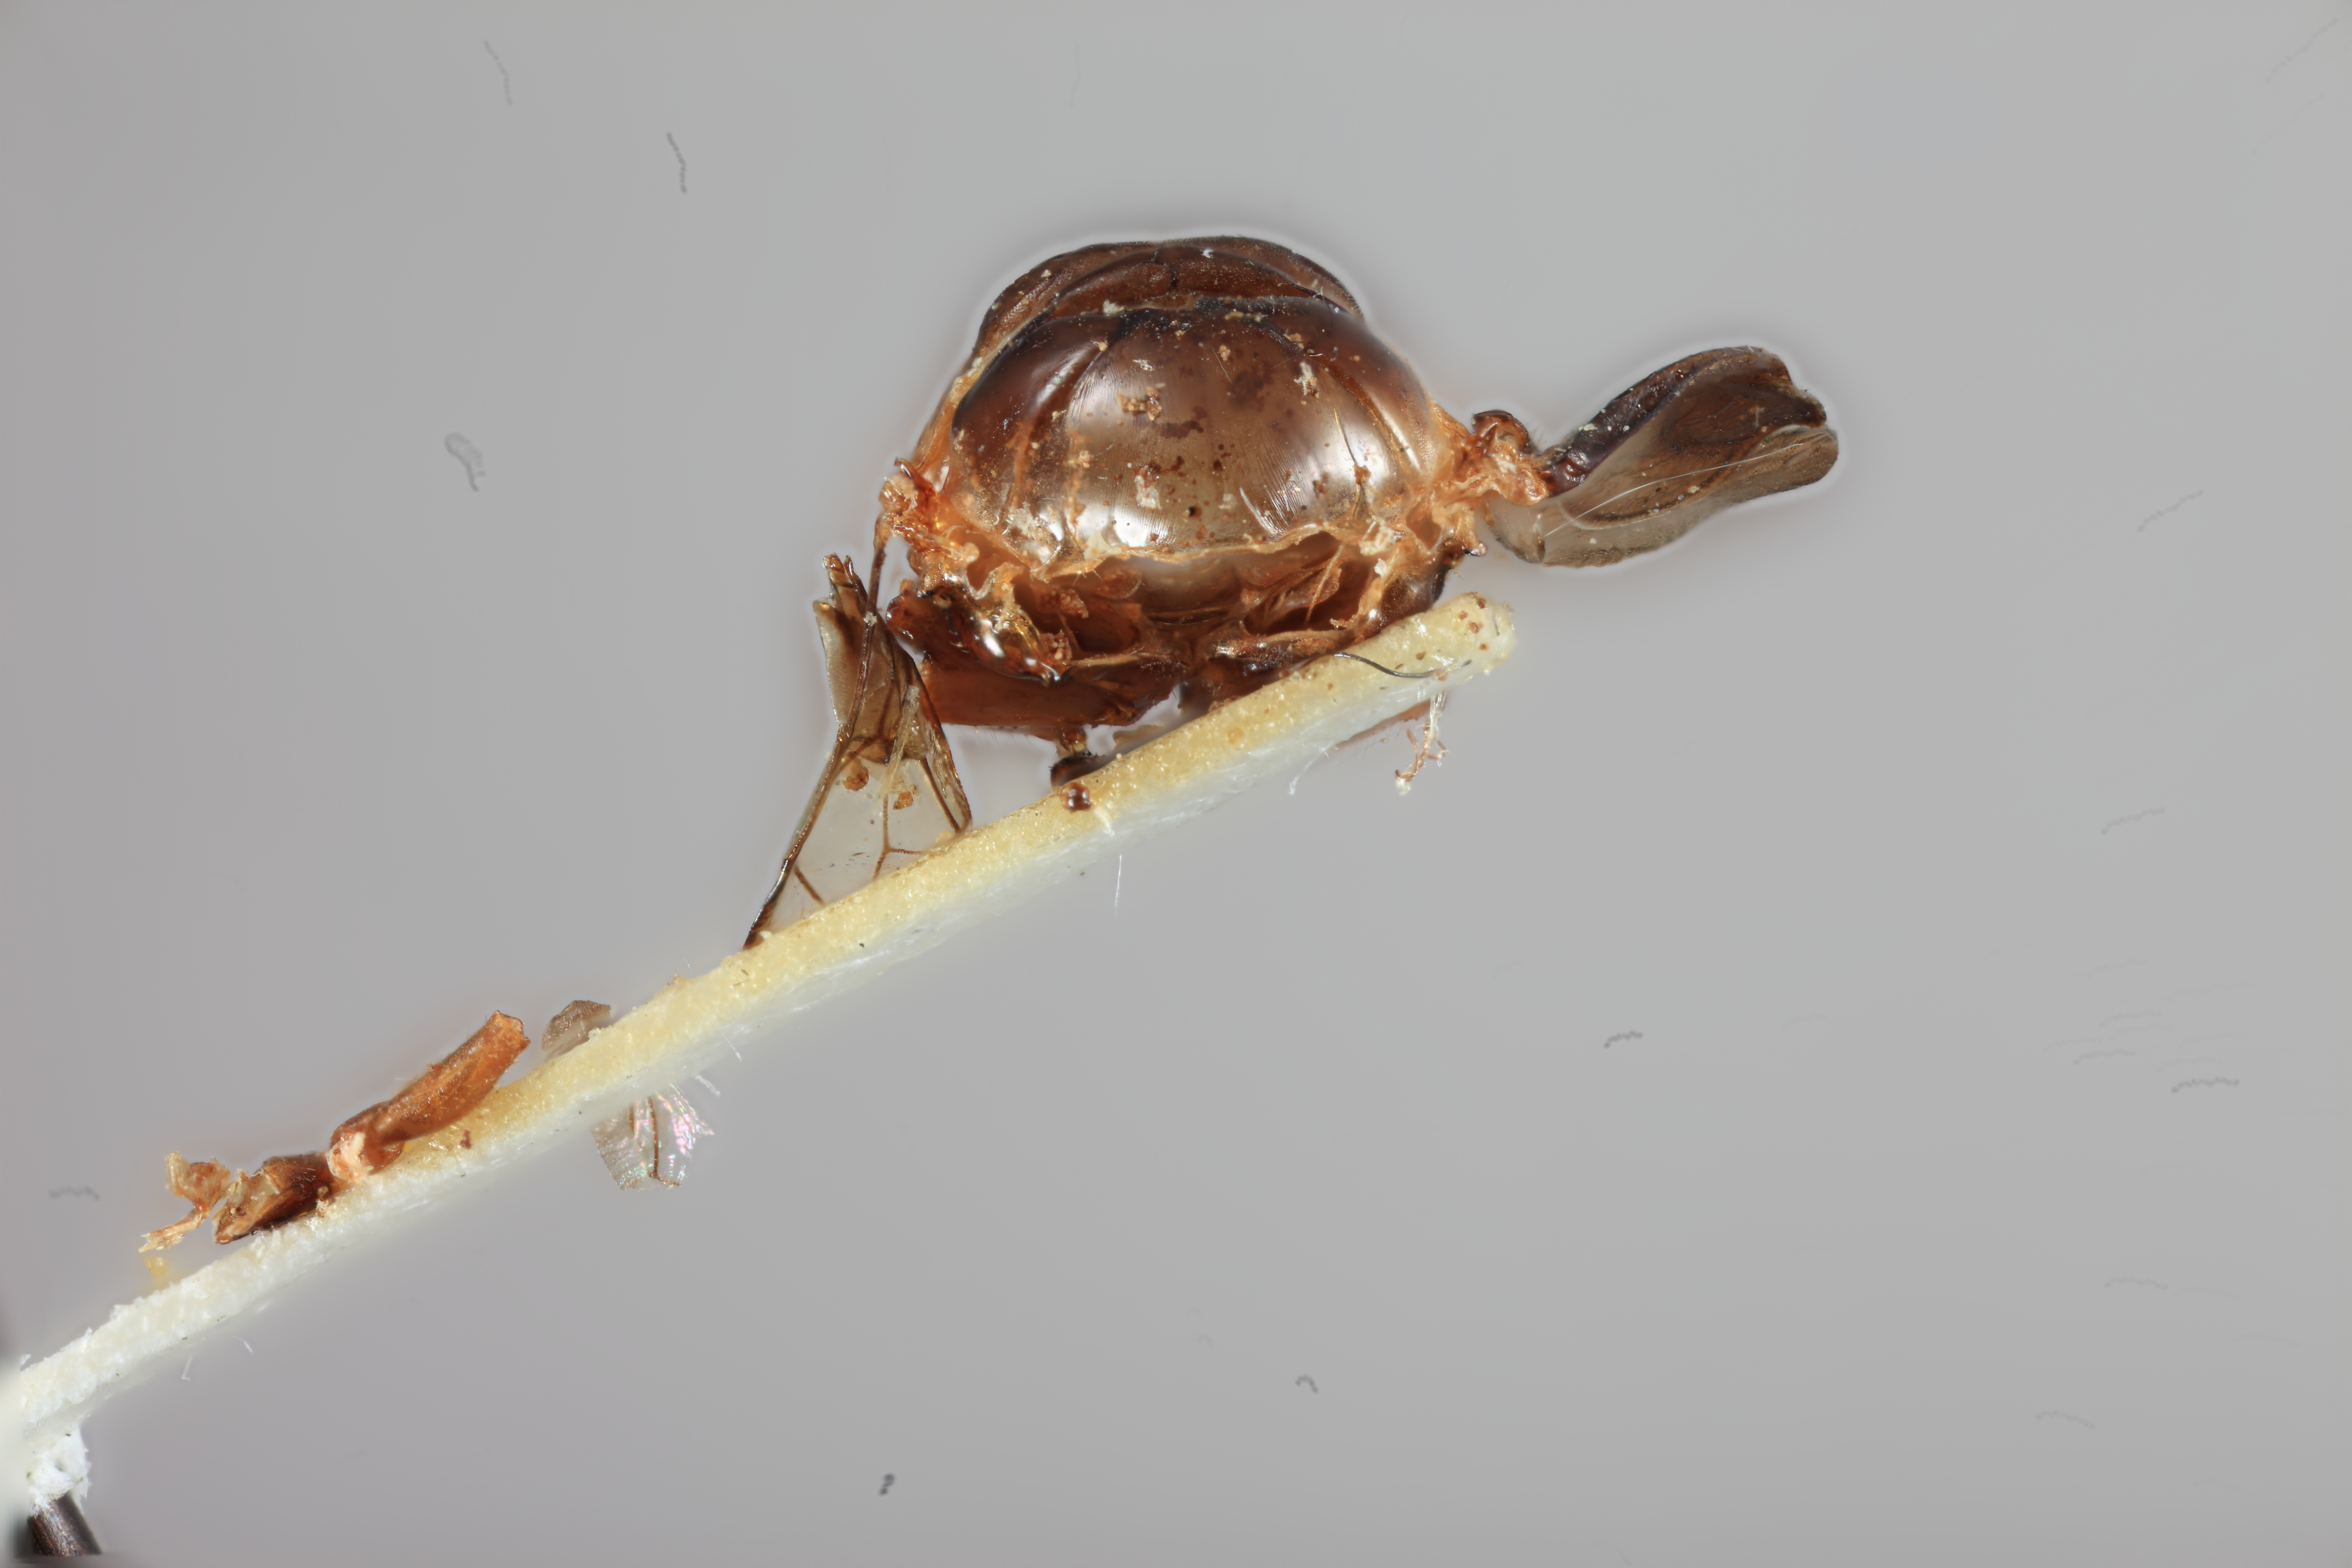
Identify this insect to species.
Tragopa obesa
